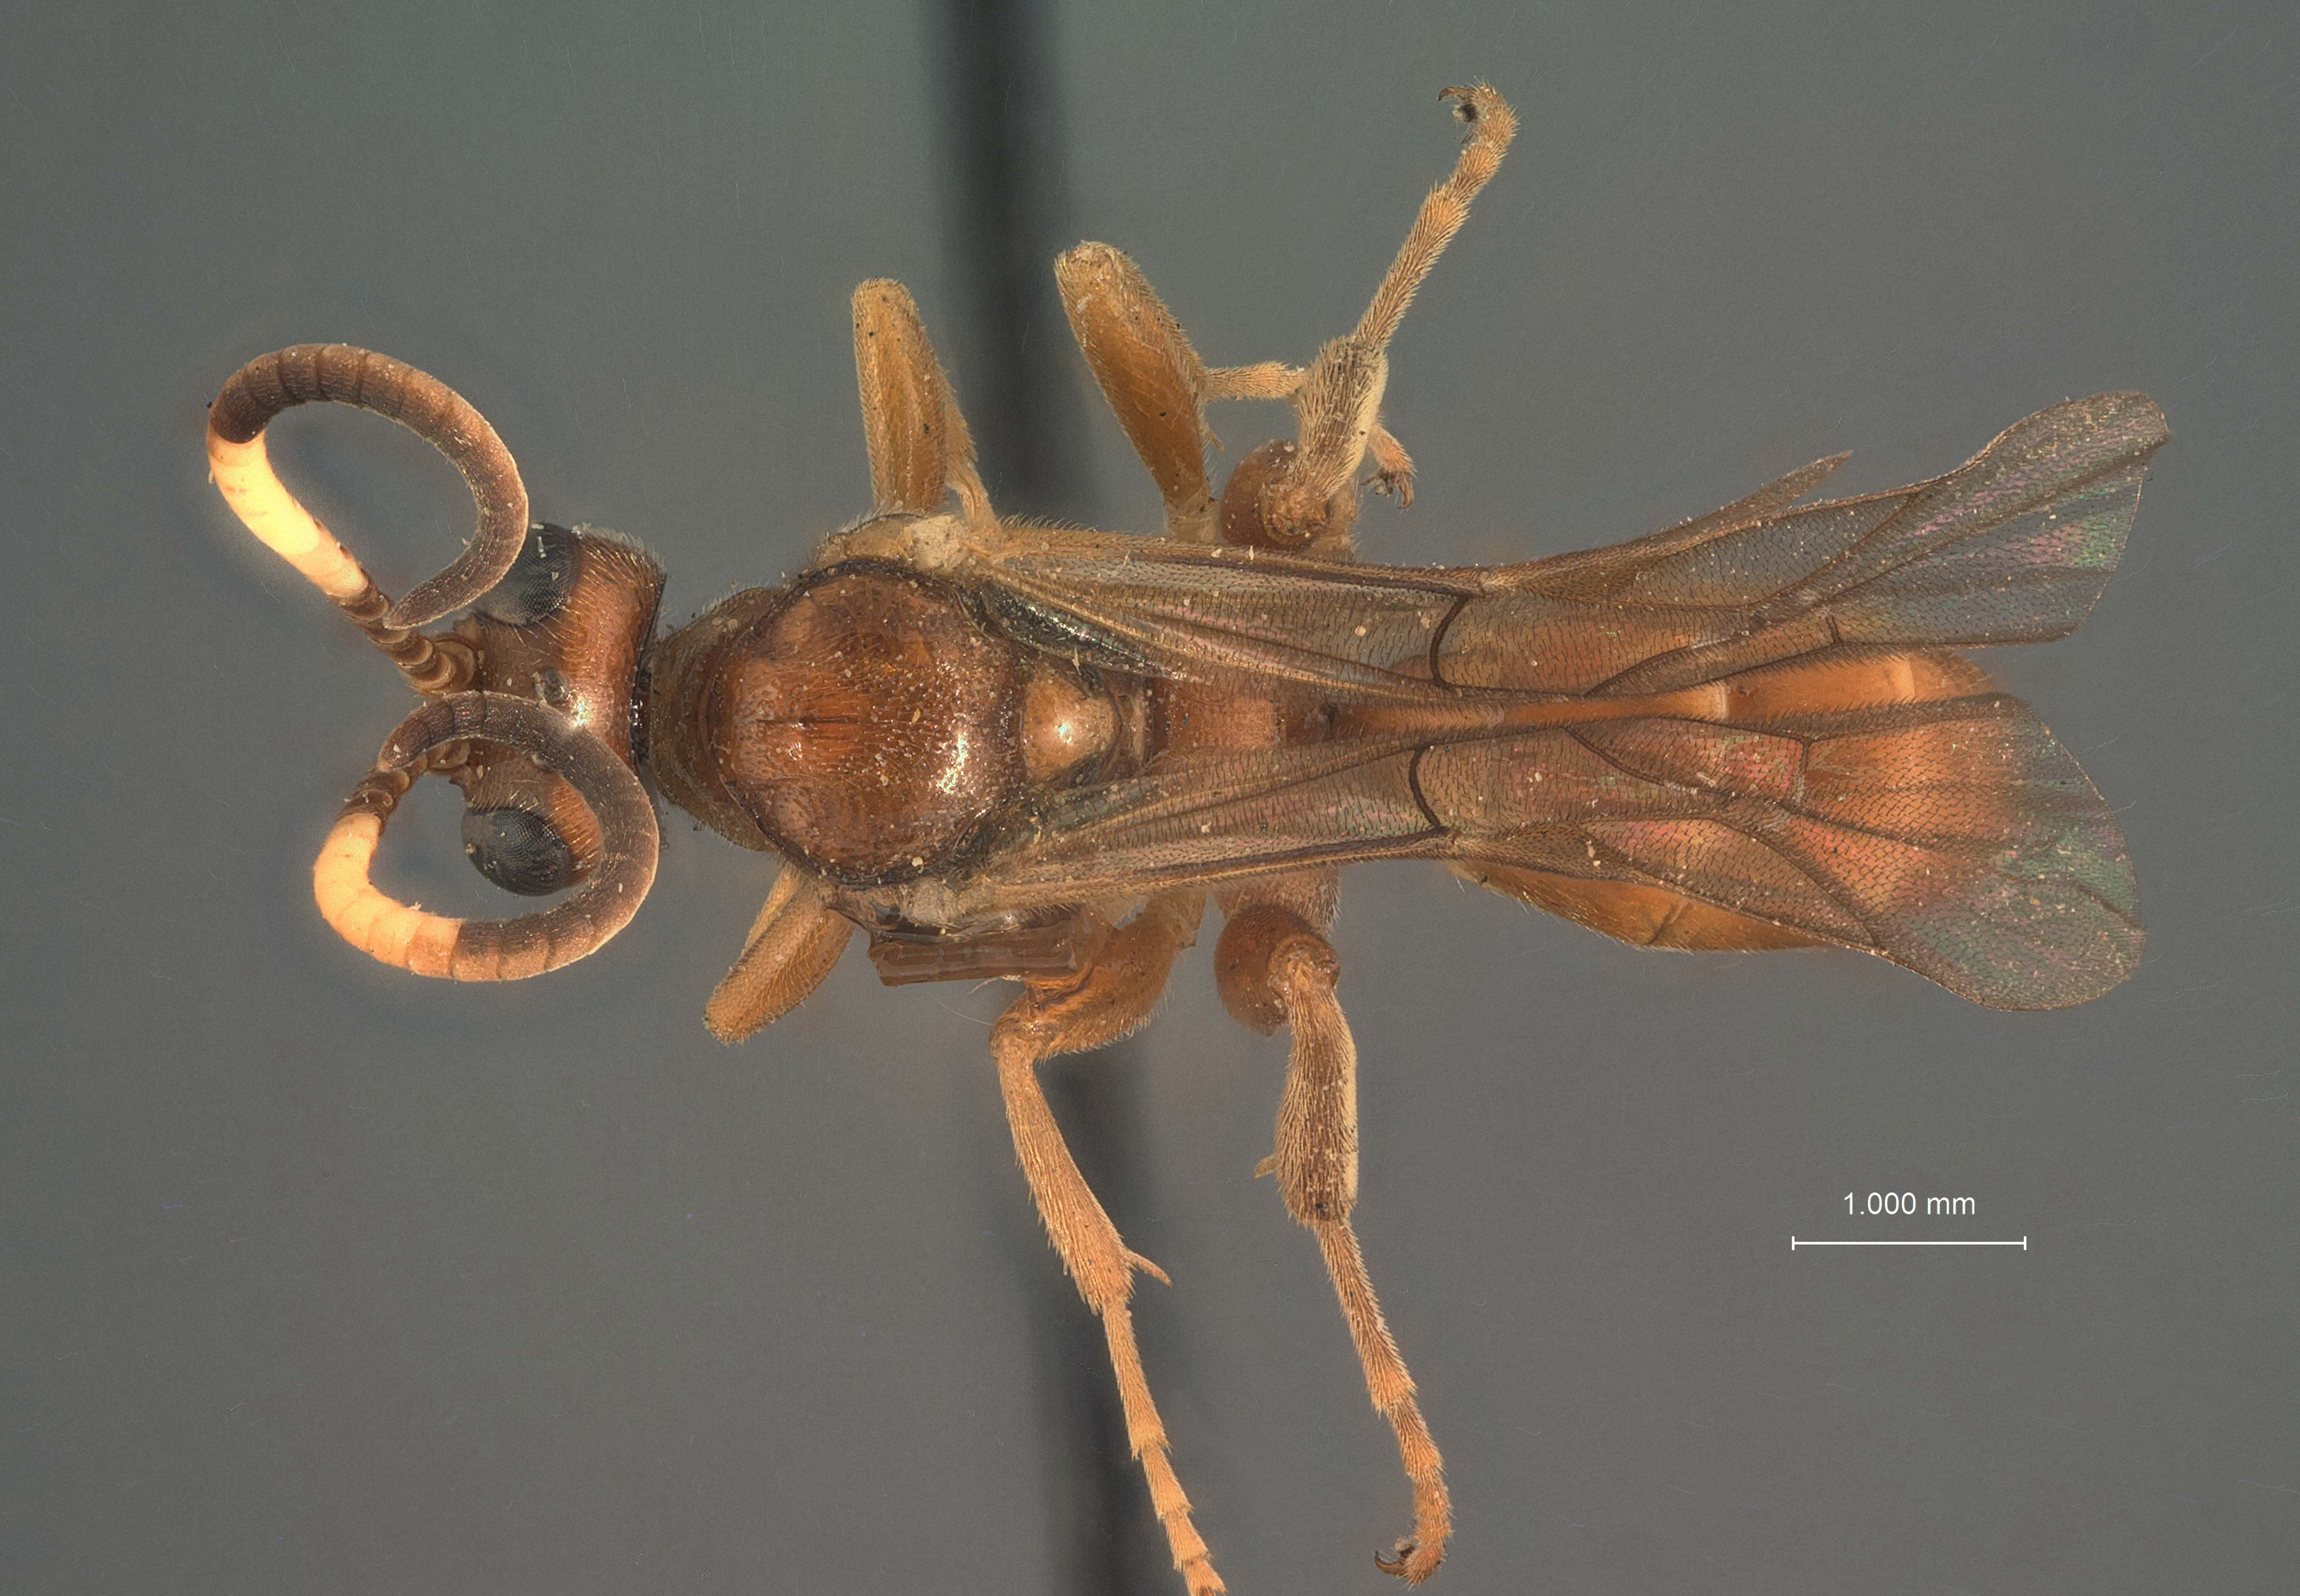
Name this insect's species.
Aptesis ferrugineus
